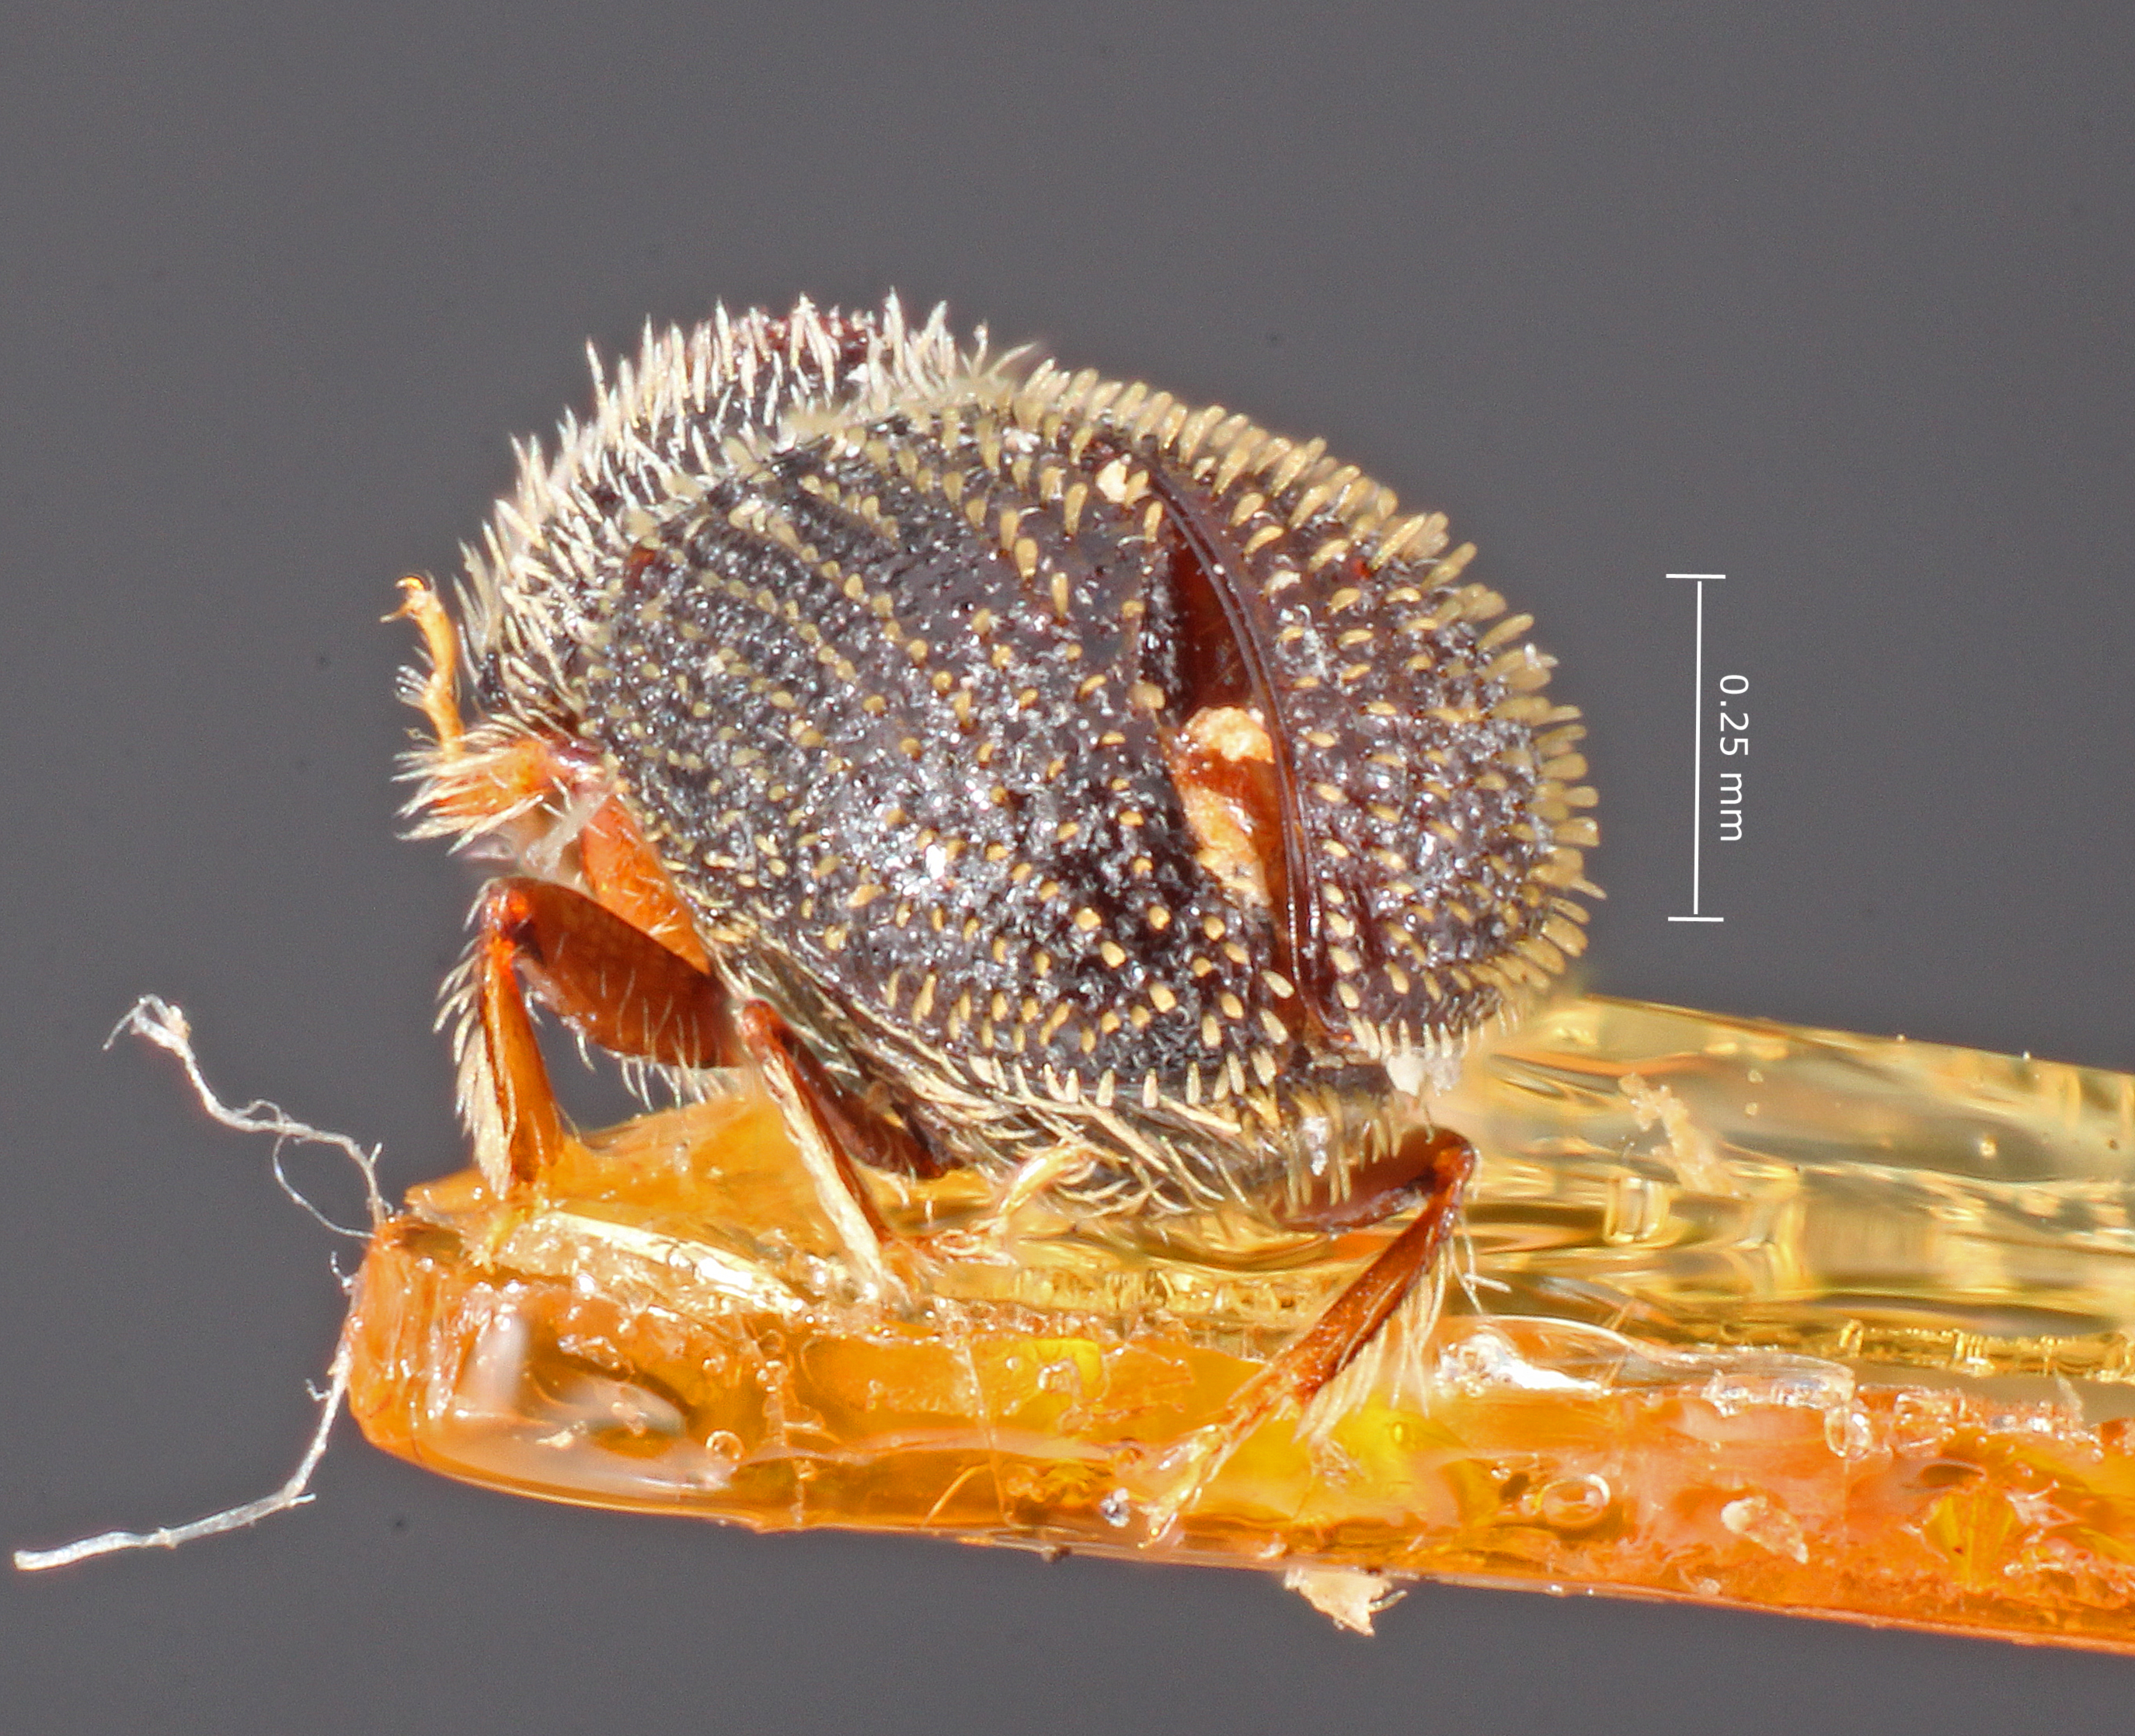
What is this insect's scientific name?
Pseudothysanoes drakei
